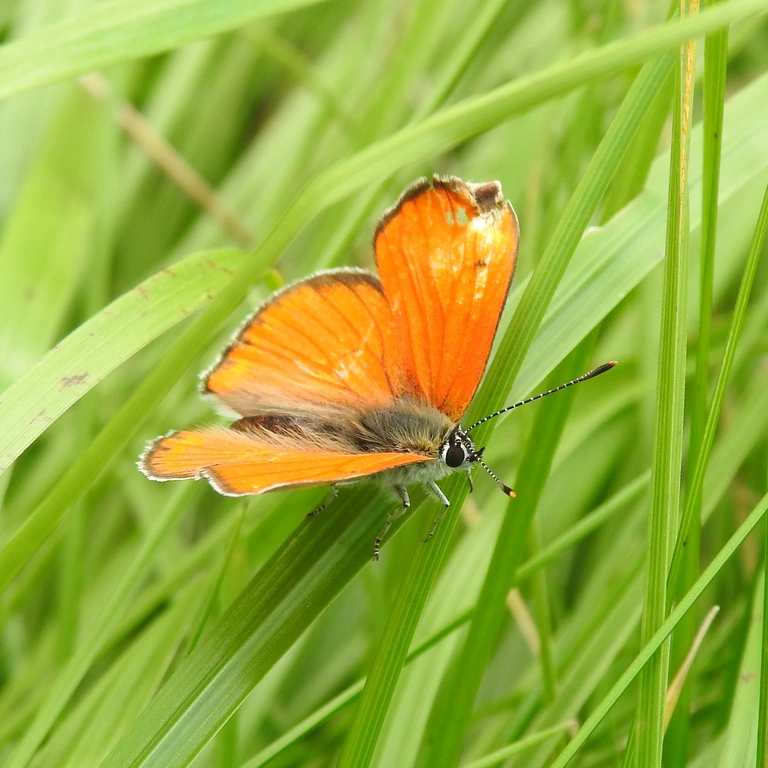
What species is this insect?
Lycaena dispar
